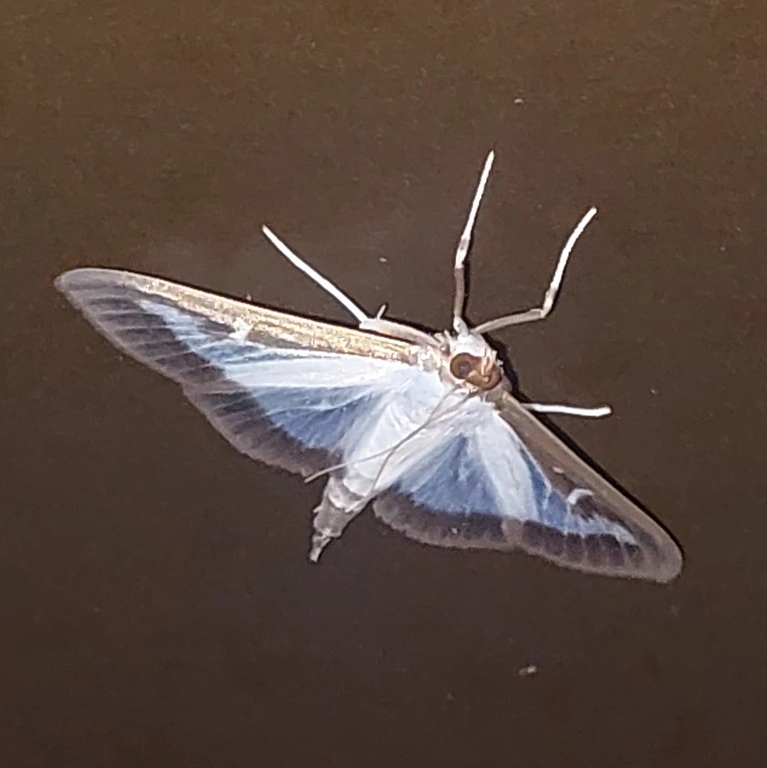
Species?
Cydalima perspectalis
